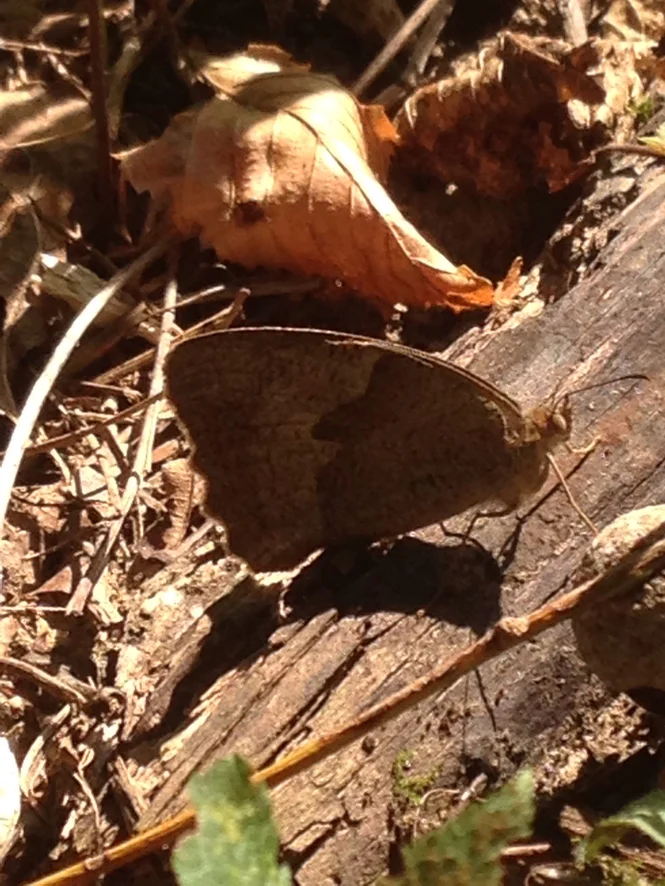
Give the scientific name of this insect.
Maniola jurtina
